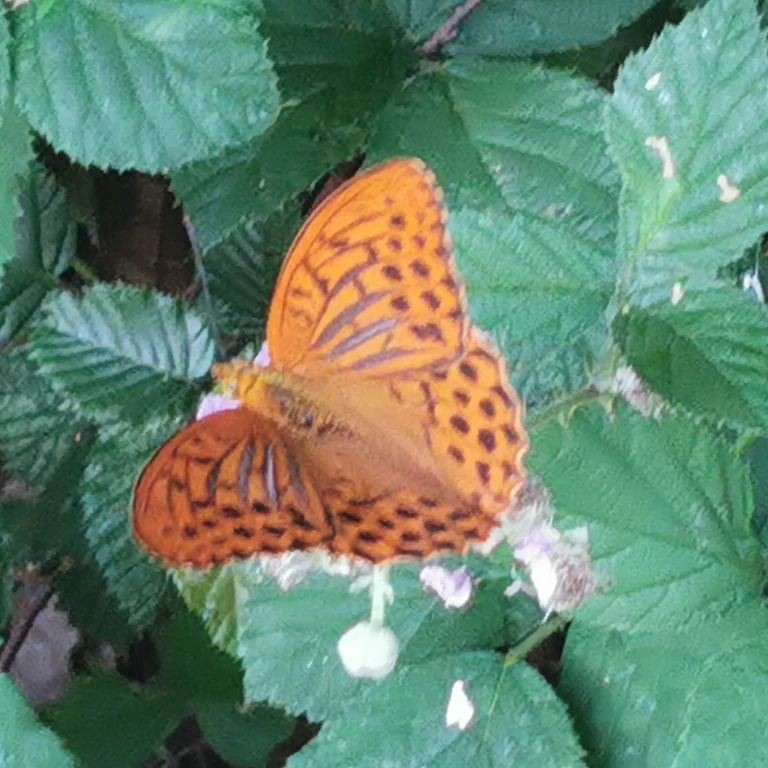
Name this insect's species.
Argynnis paphia
